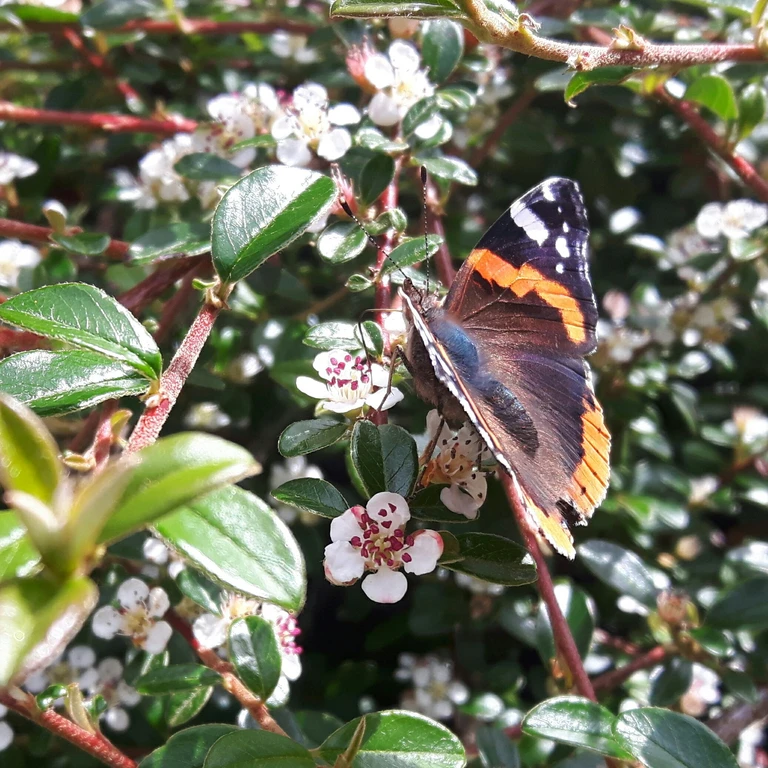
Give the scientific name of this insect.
Vanessa atalanta
